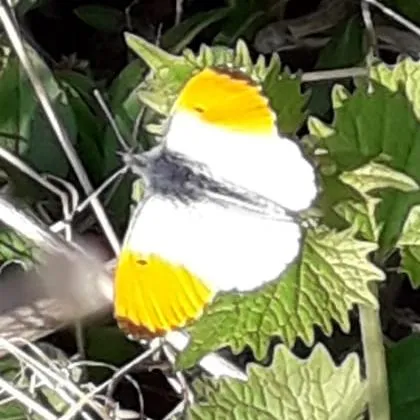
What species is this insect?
Anthocharis cardamines
